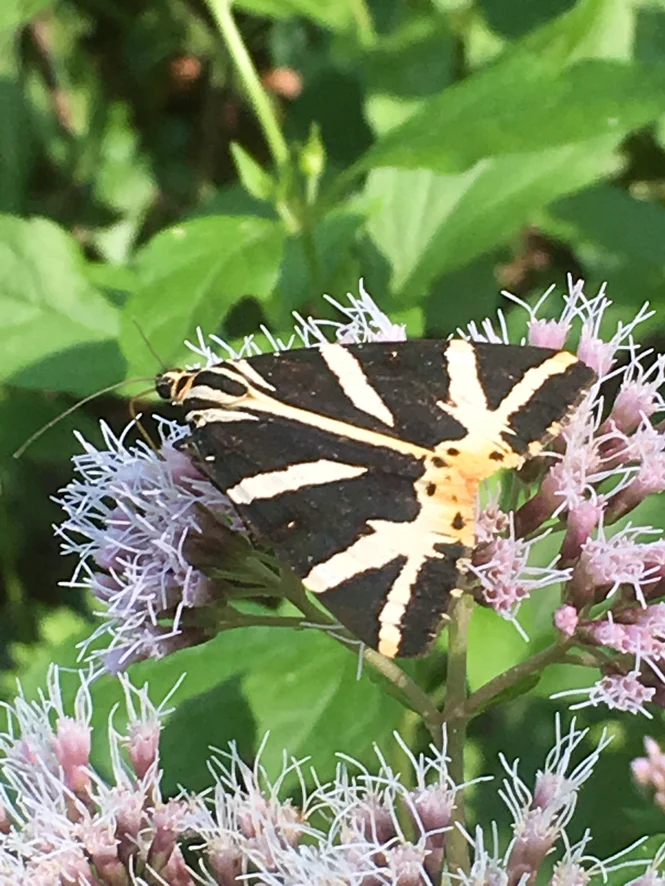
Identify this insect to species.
Euplagia quadripunctaria
